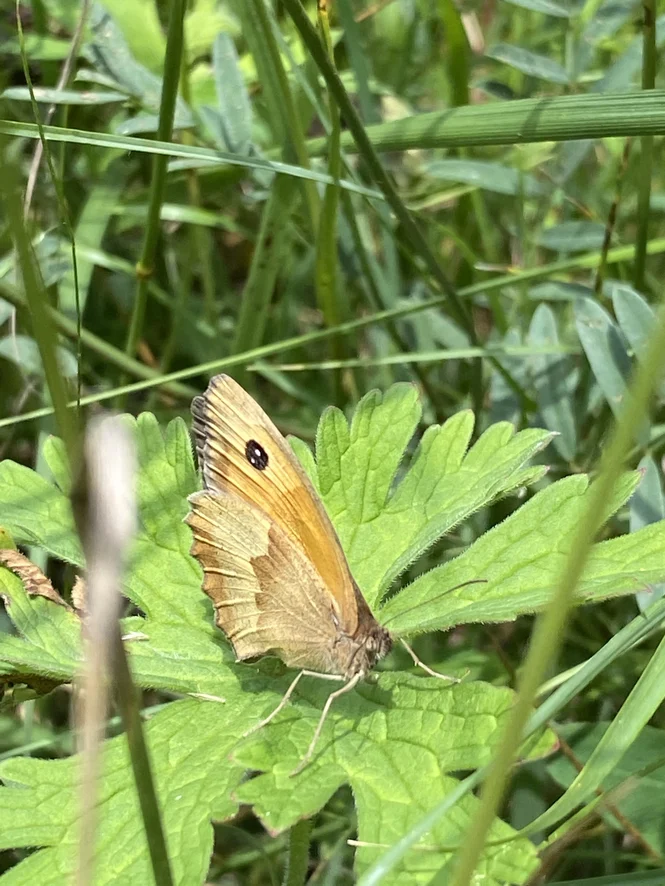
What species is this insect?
Maniola jurtina
